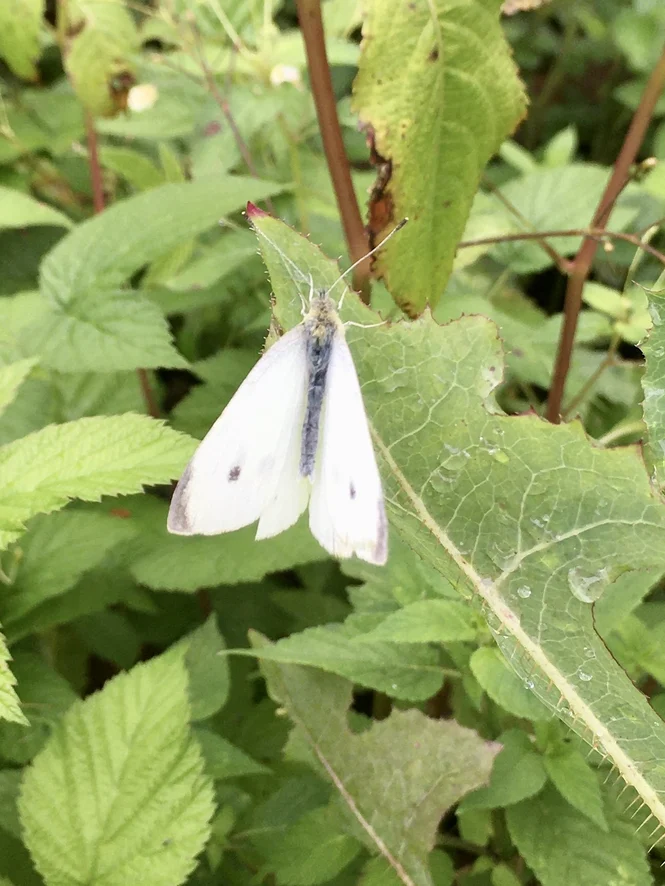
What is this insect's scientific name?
Pieris rapae
